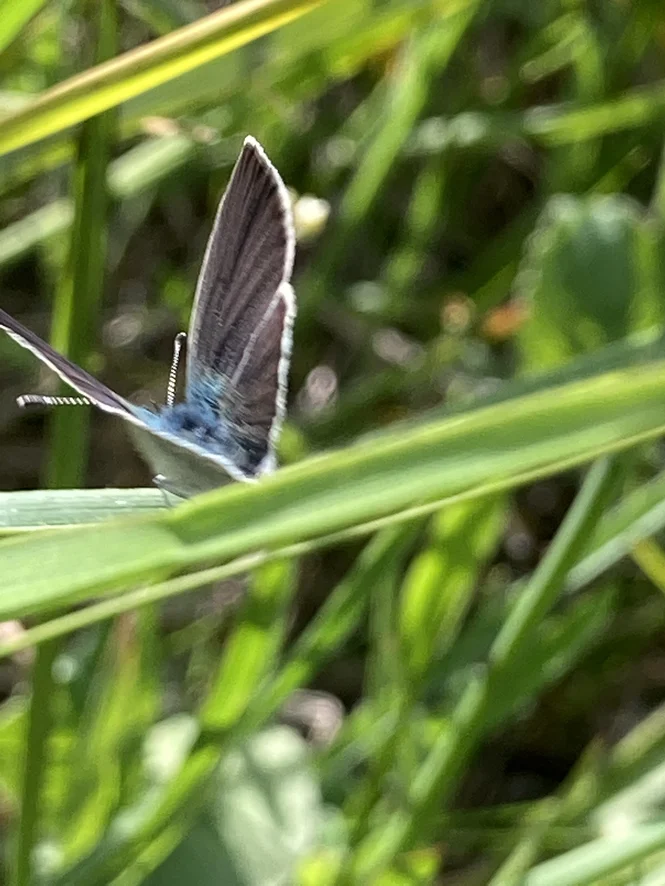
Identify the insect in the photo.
Cupido minimus
